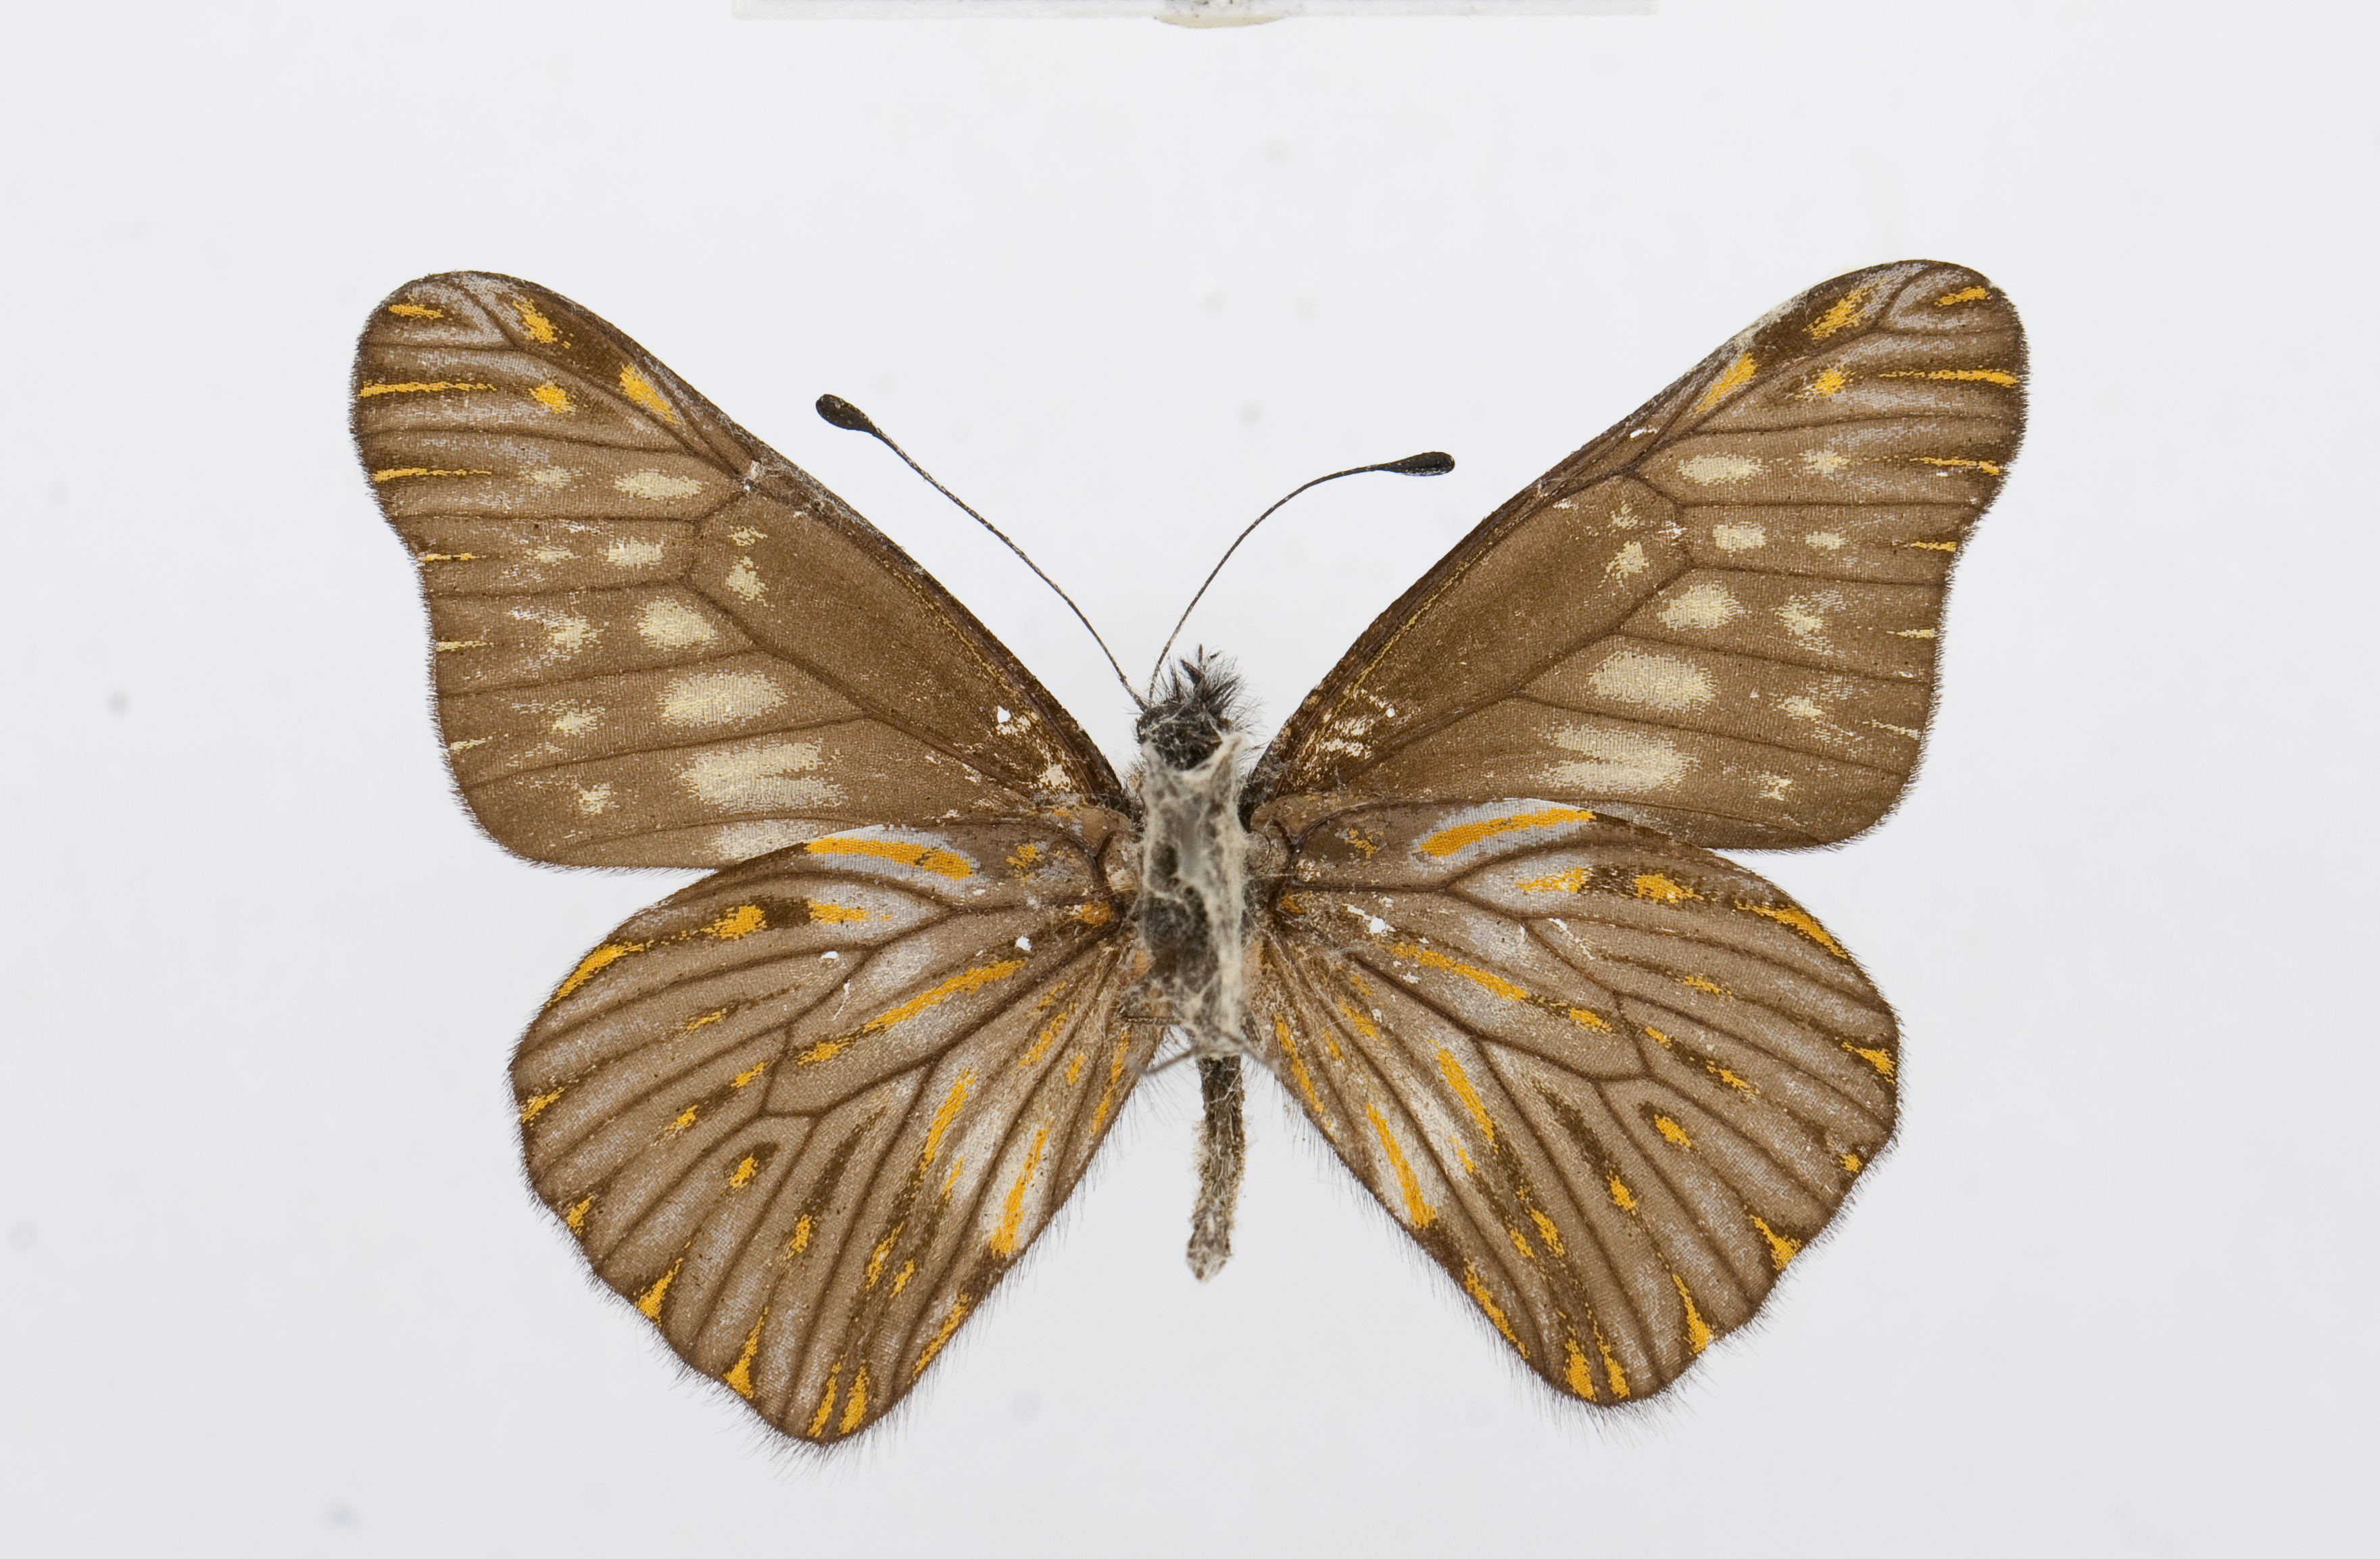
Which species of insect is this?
Catasticta potameoides
